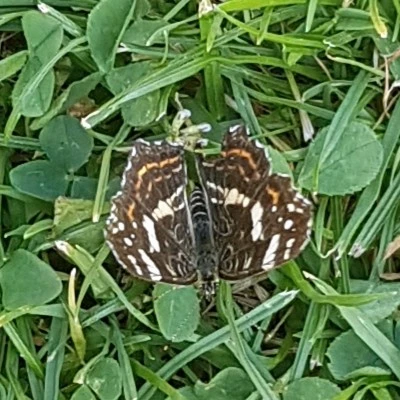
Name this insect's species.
Araschnia levana
